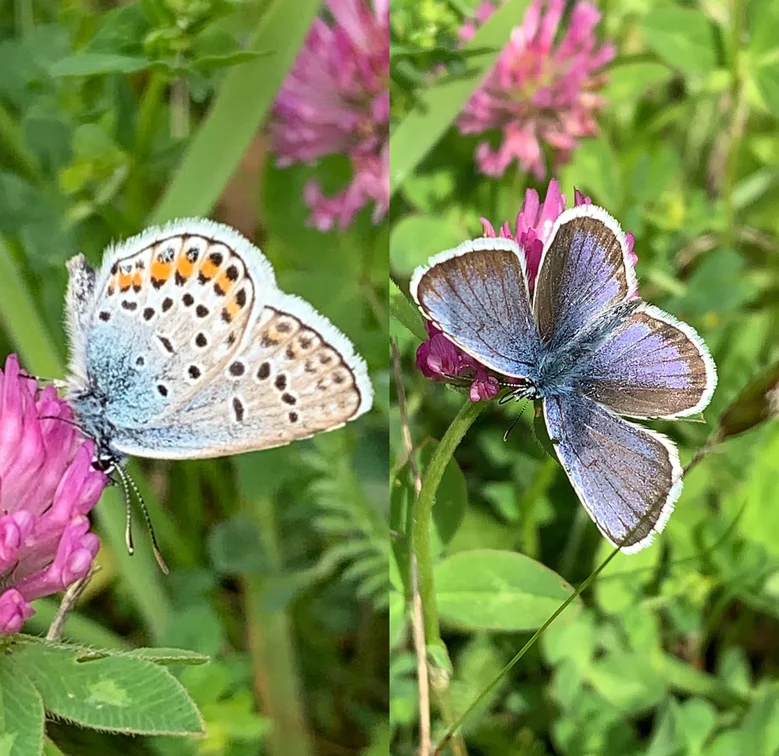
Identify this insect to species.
Plebejus argus
